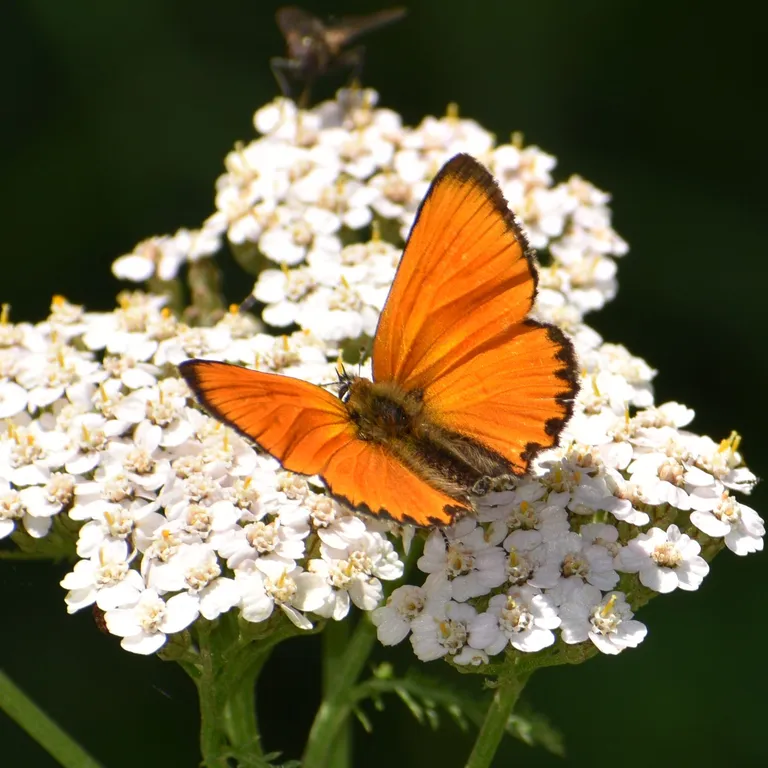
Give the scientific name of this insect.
Lycaena virgaureae
